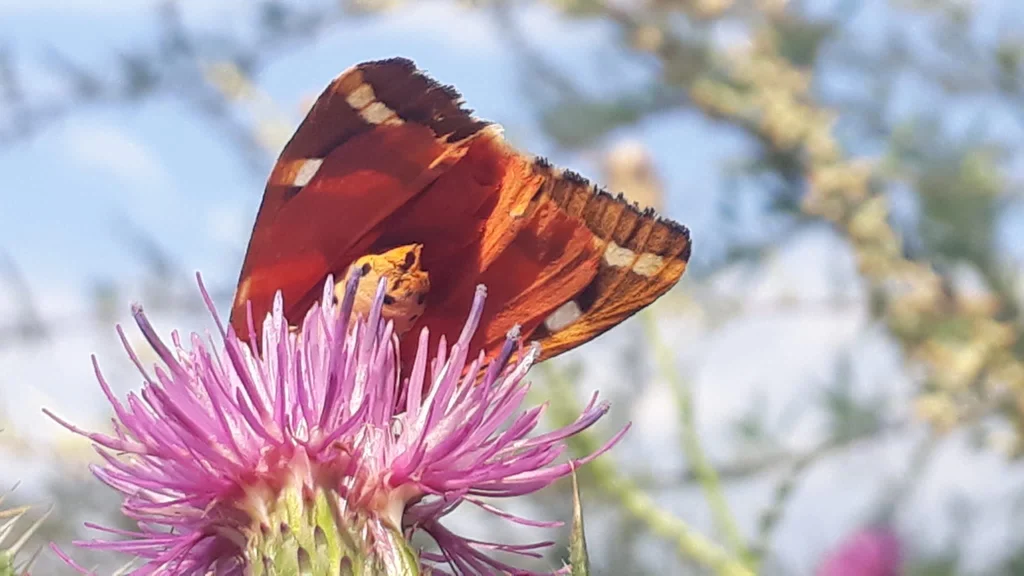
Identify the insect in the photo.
Euplagia quadripunctaria
